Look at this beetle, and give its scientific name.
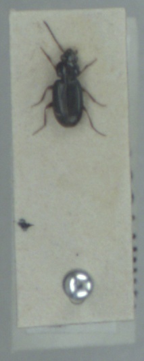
Bembidion obtusum
